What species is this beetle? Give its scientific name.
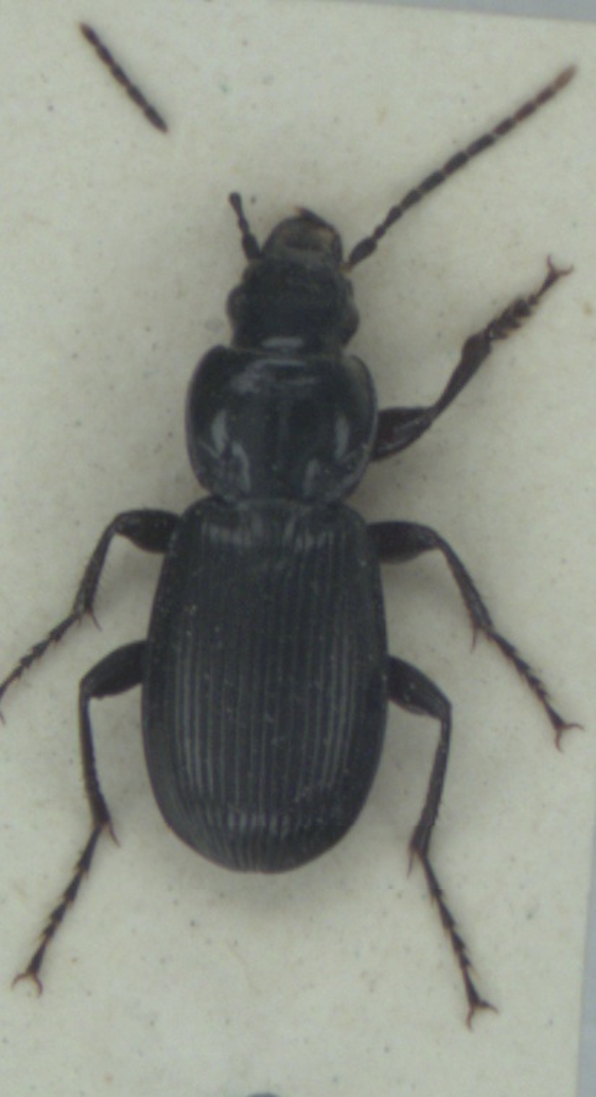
Pterostichus aethiops
